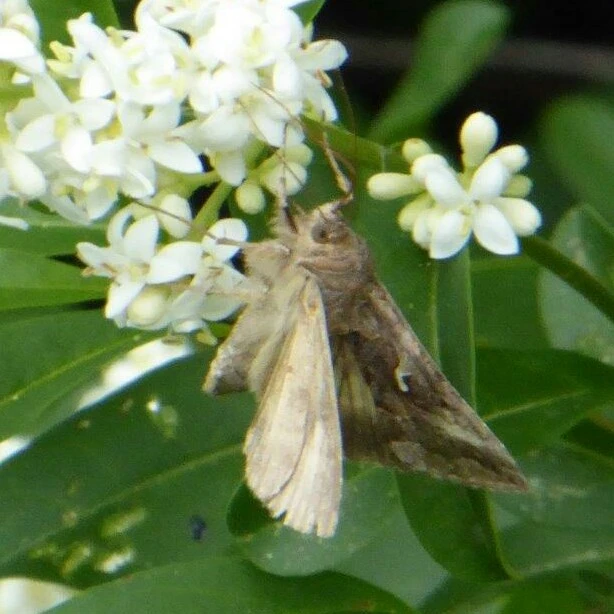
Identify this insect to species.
Autographa gamma
